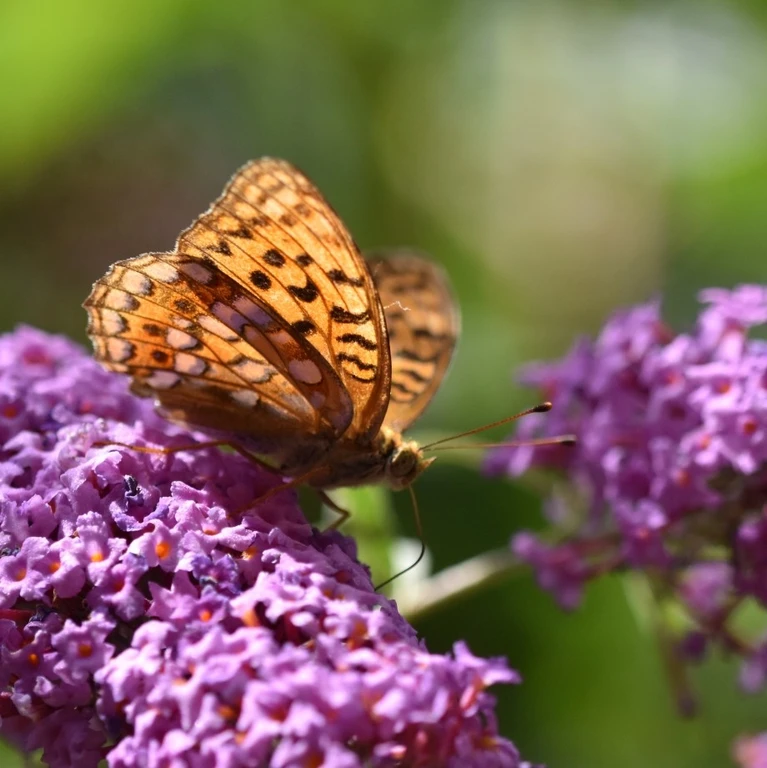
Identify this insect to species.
Fabriciana adippe
